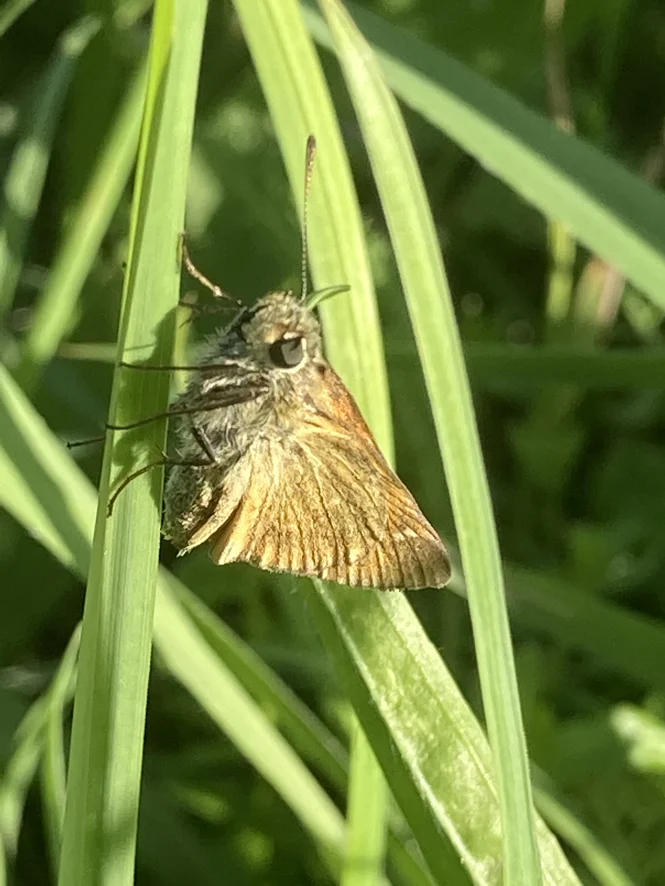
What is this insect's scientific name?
Ochlodes sylvanus (also Ochlodes venata)
